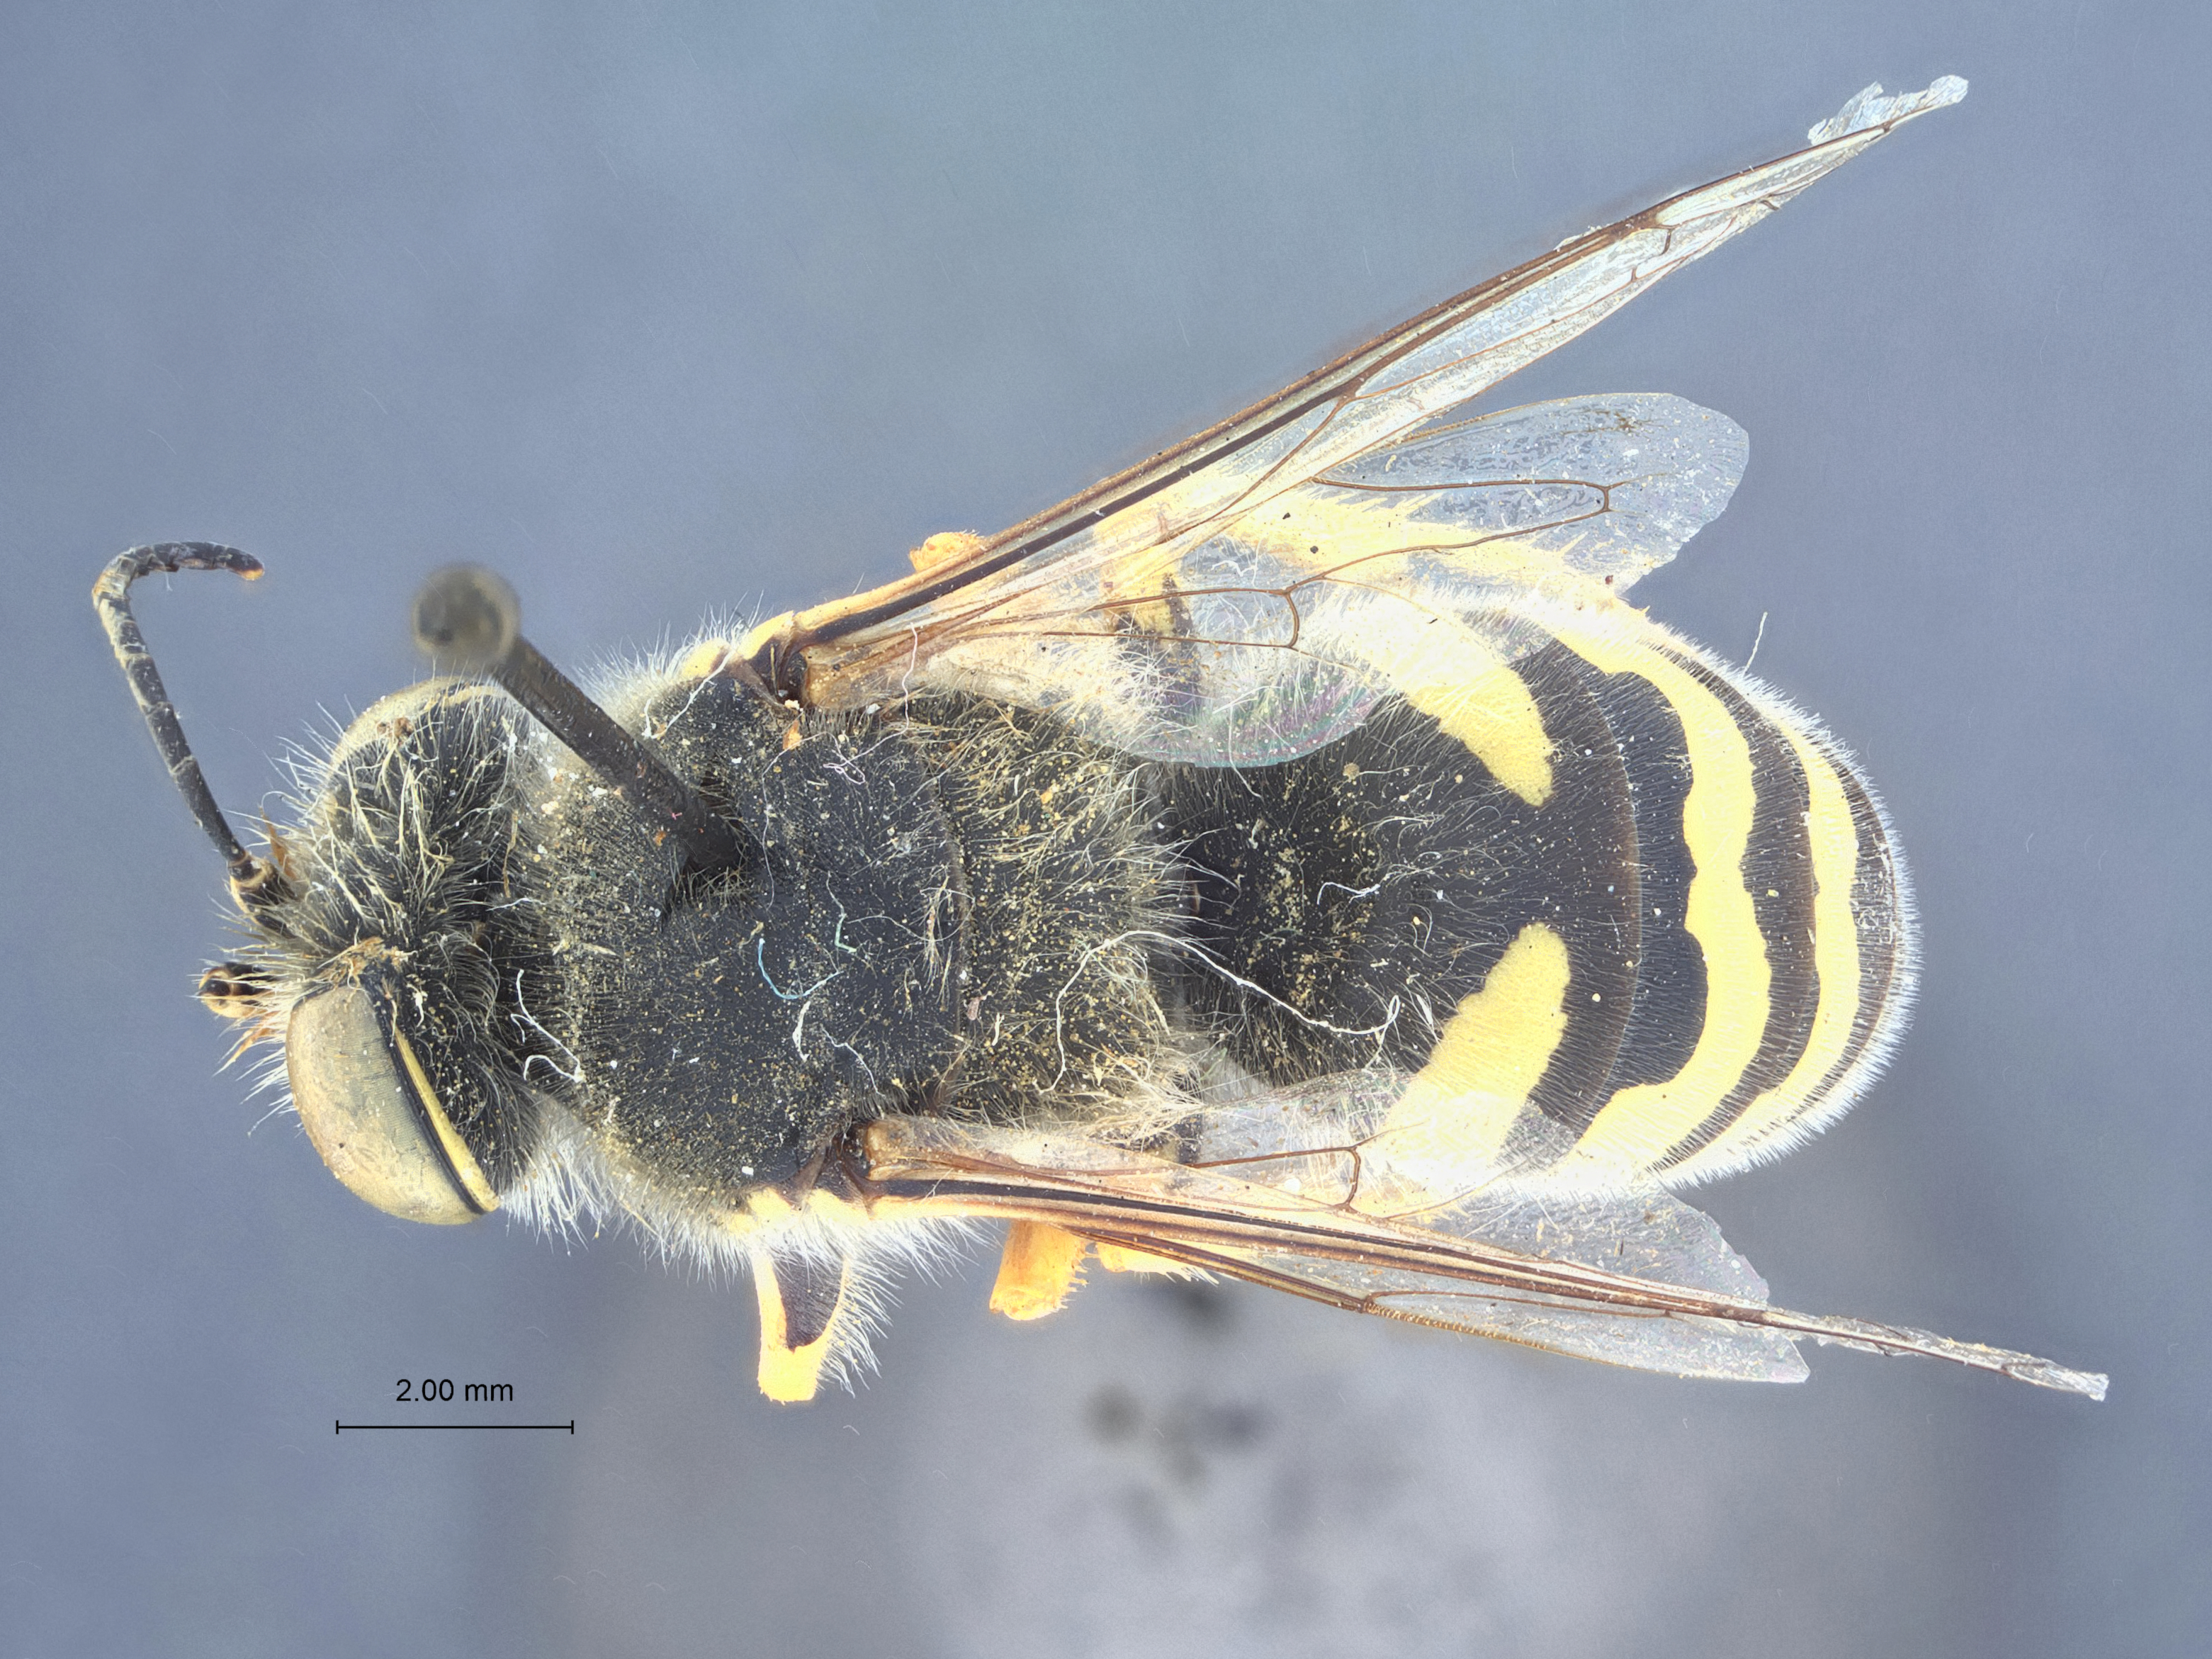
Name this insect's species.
Bembix cameroni
